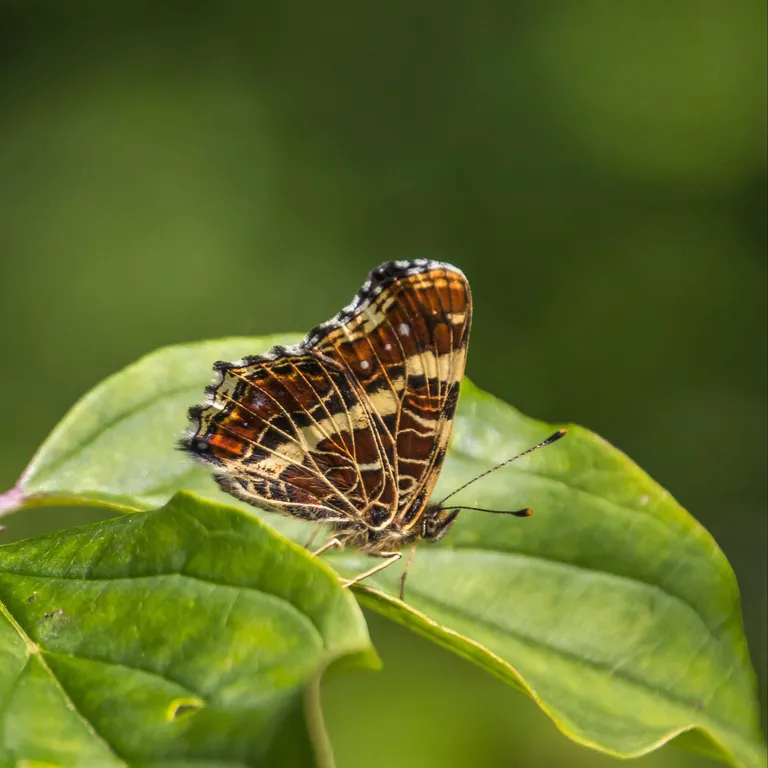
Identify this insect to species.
Araschnia levana
